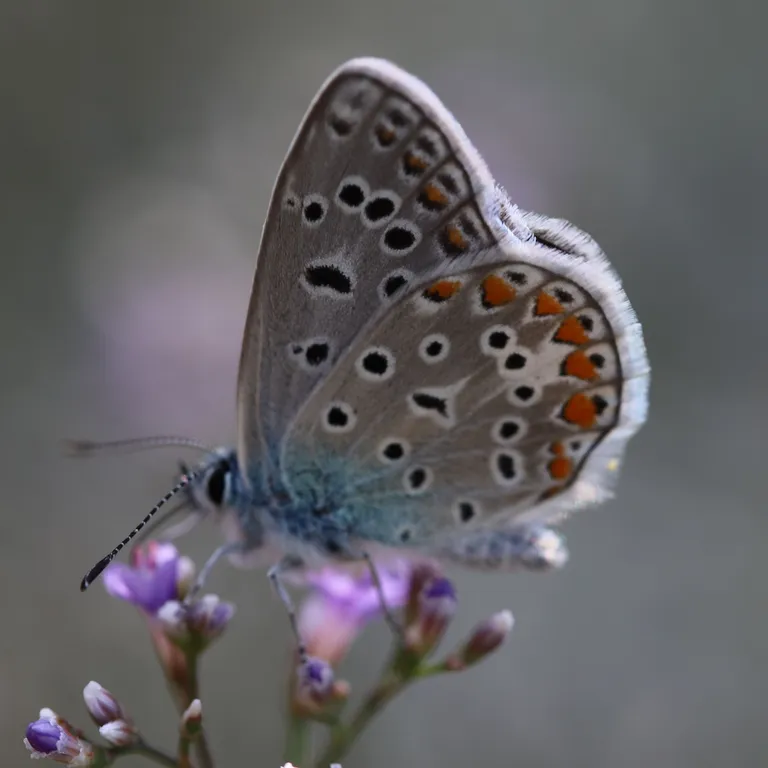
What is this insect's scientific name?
Polyommatus icarus
